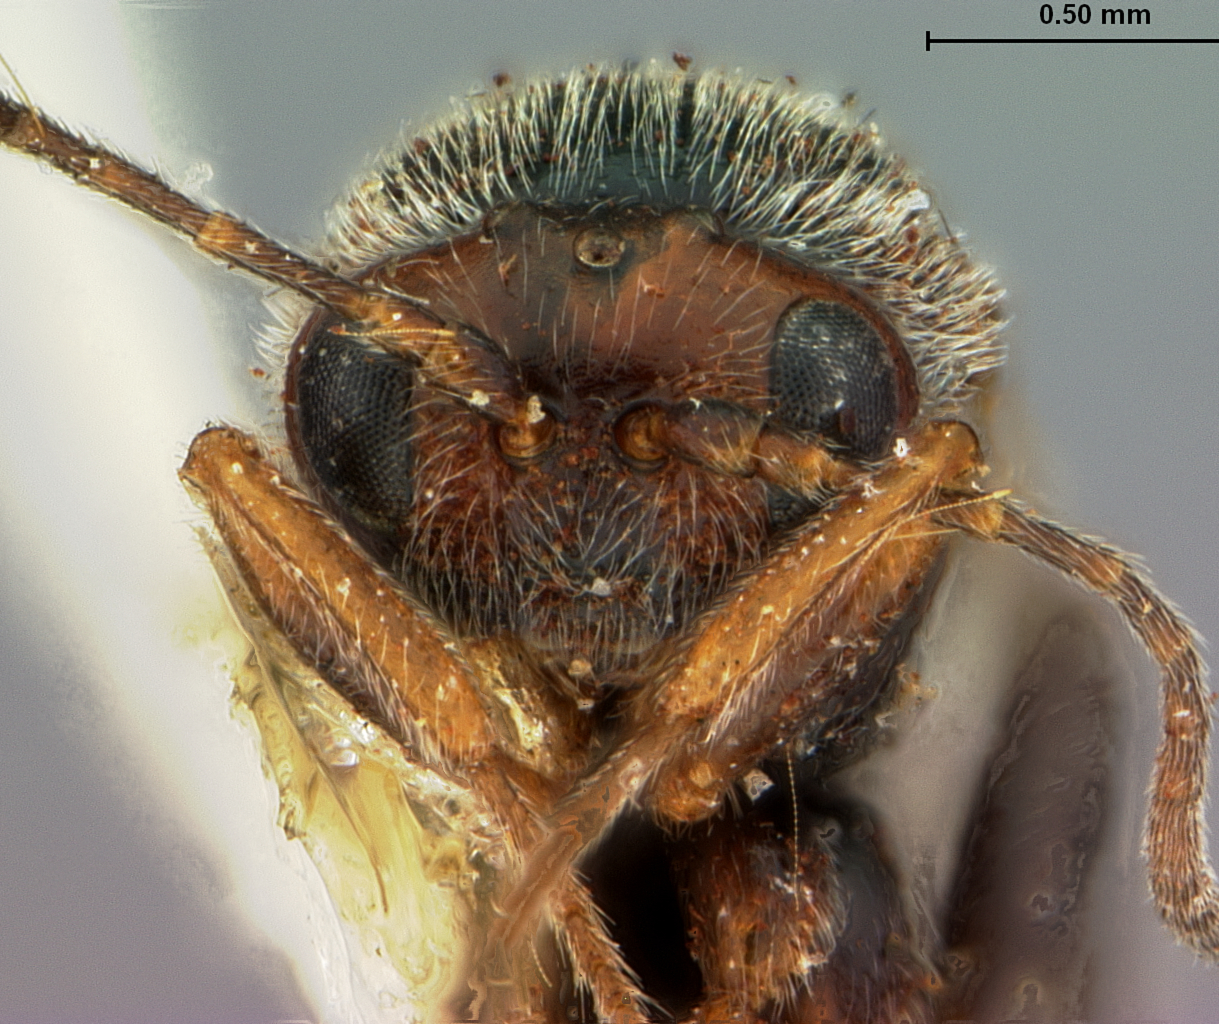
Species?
Andricus impositus
